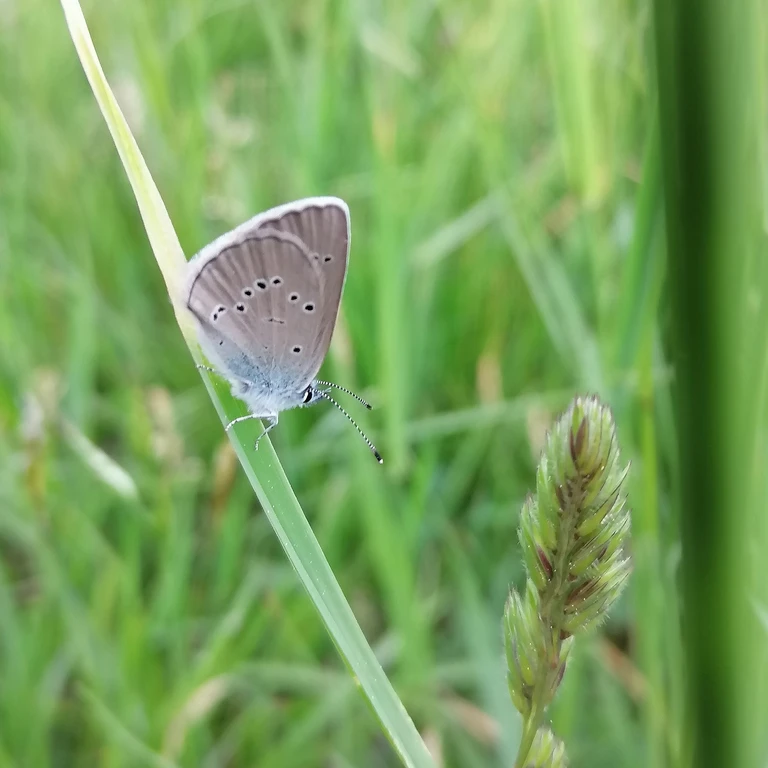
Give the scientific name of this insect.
Cyaniris semiargus
